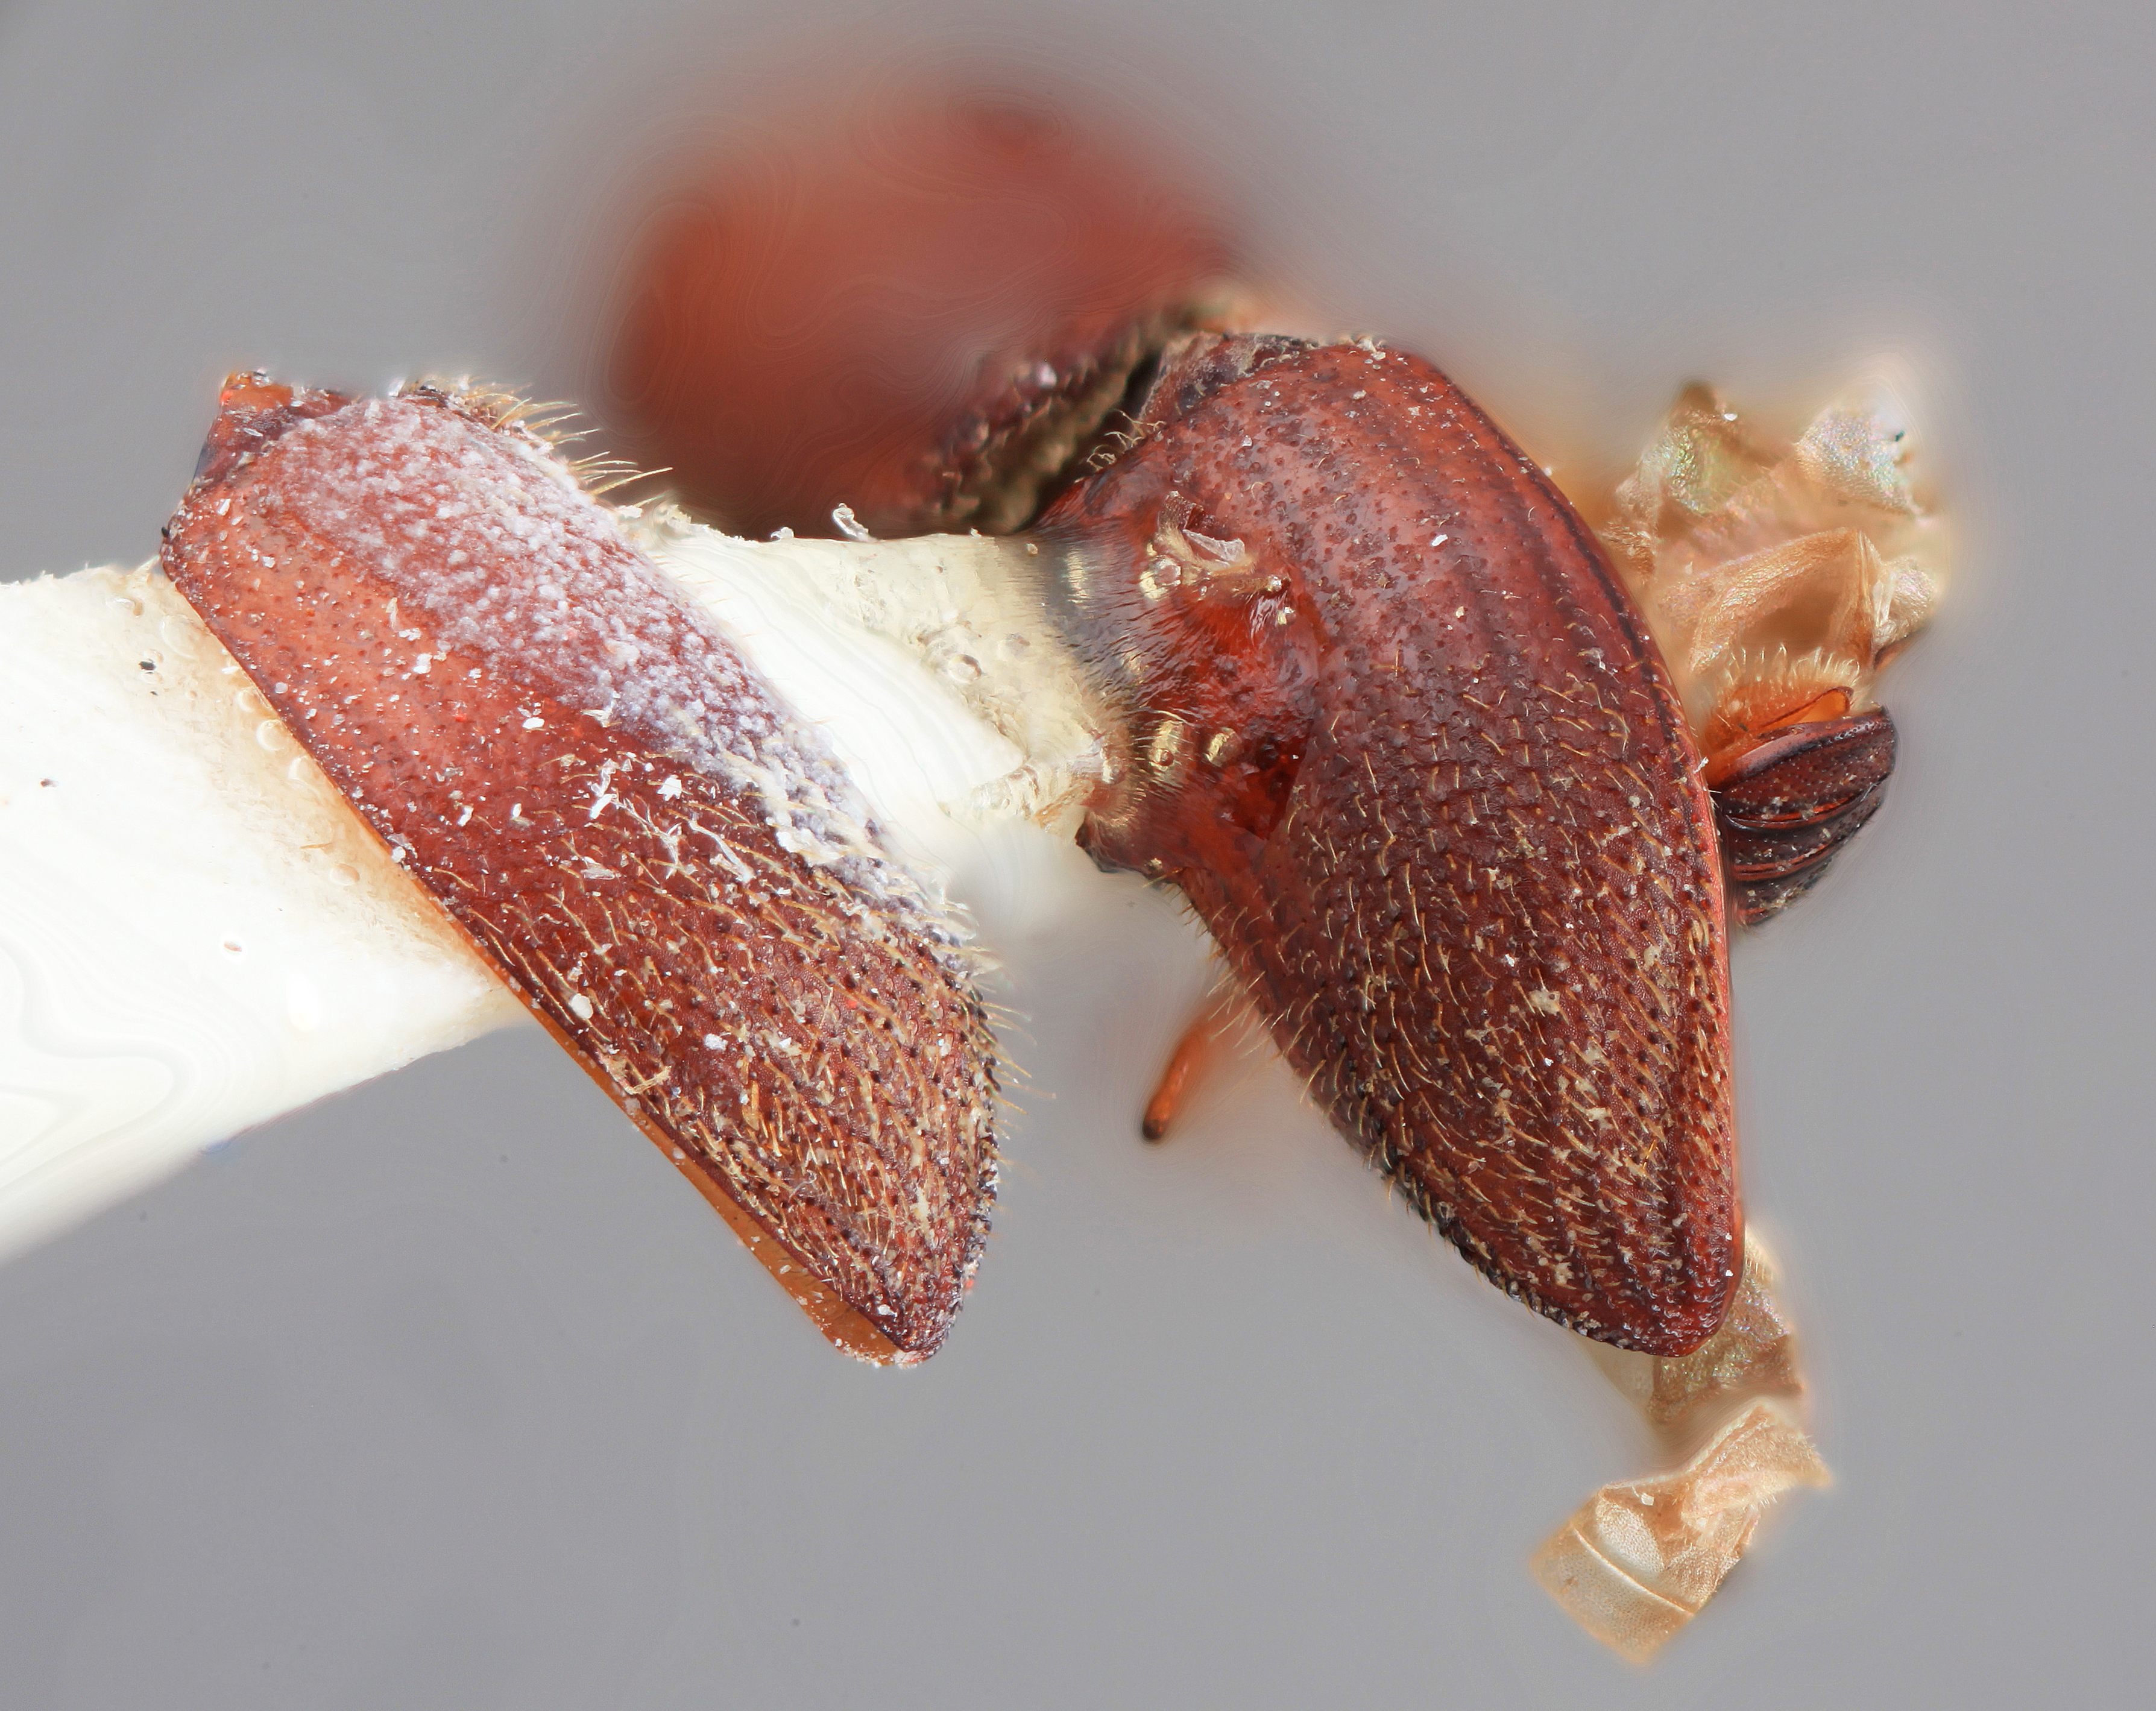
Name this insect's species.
Dryocoetoides rusticus
